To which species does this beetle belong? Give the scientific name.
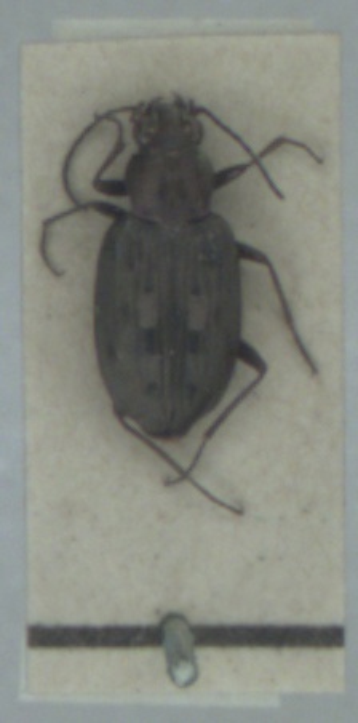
Bembidion litorale
